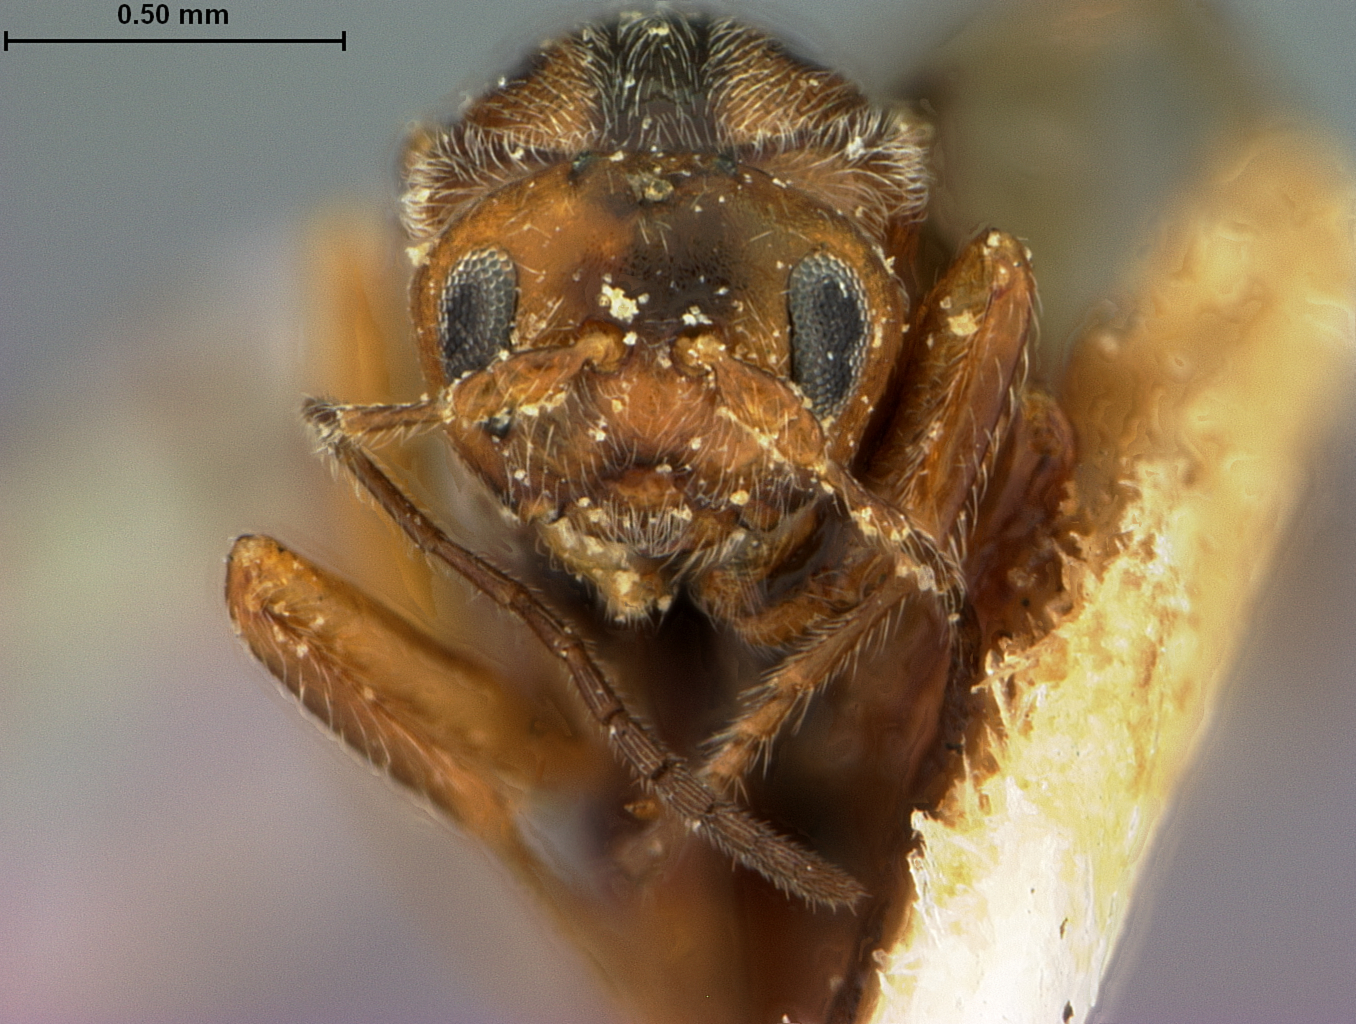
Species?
Disholcaspis mellifica
